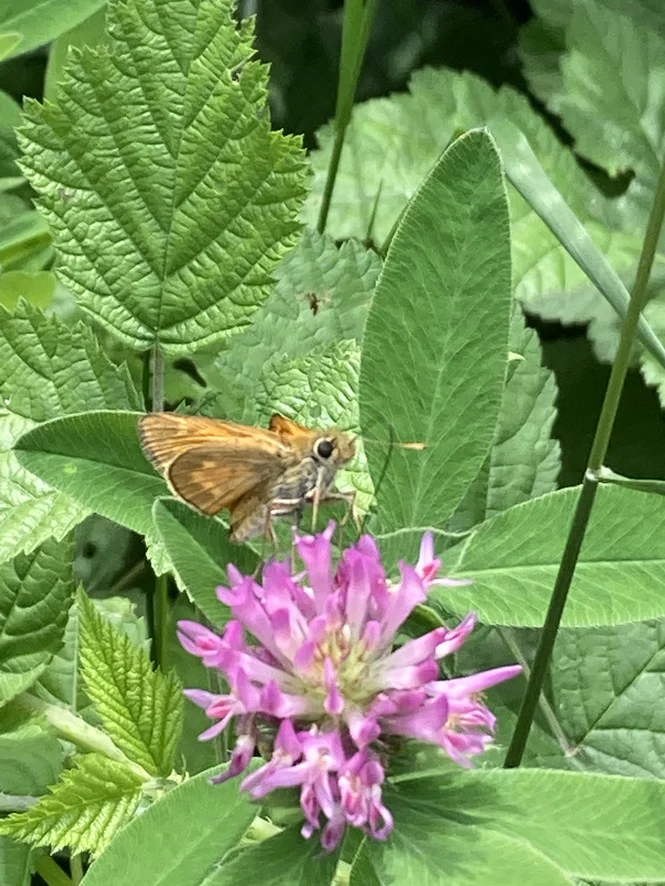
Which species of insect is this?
Ochlodes sylvanus (also Ochlodes venata)
